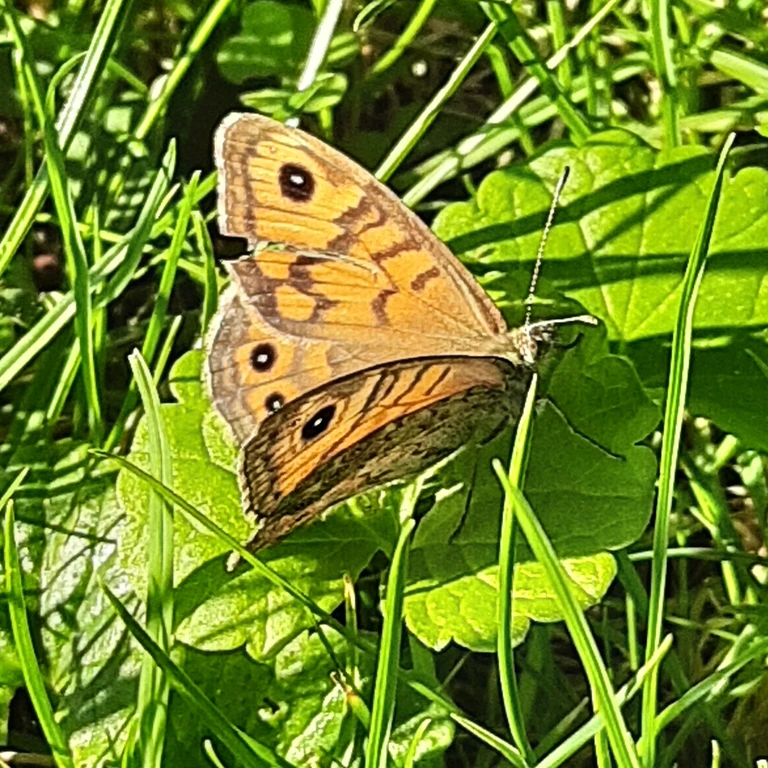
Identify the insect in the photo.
Lasiommata megera (also Pararge megera)
